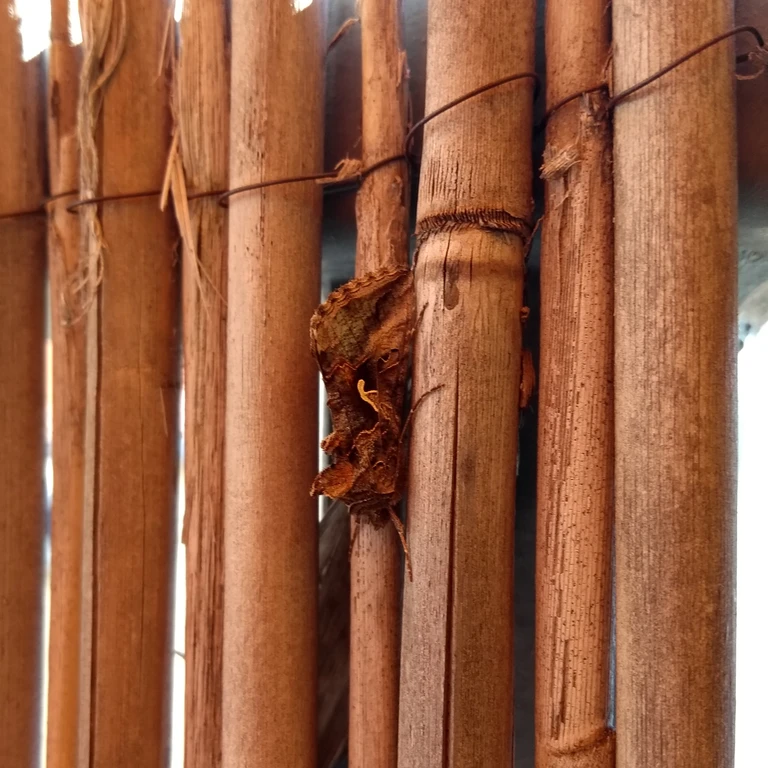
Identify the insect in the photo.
Autographa gamma
